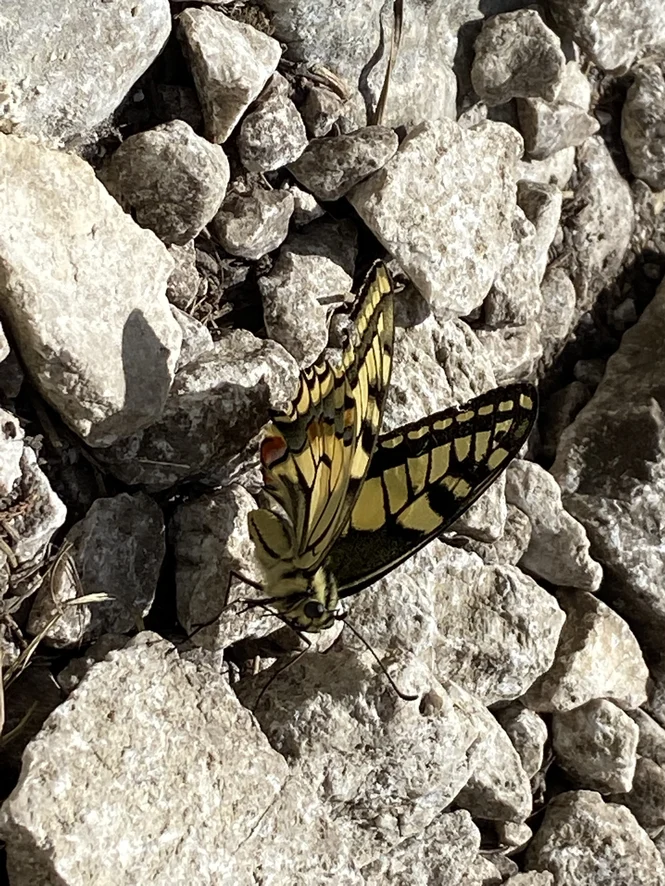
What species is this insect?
Papilio machaon
